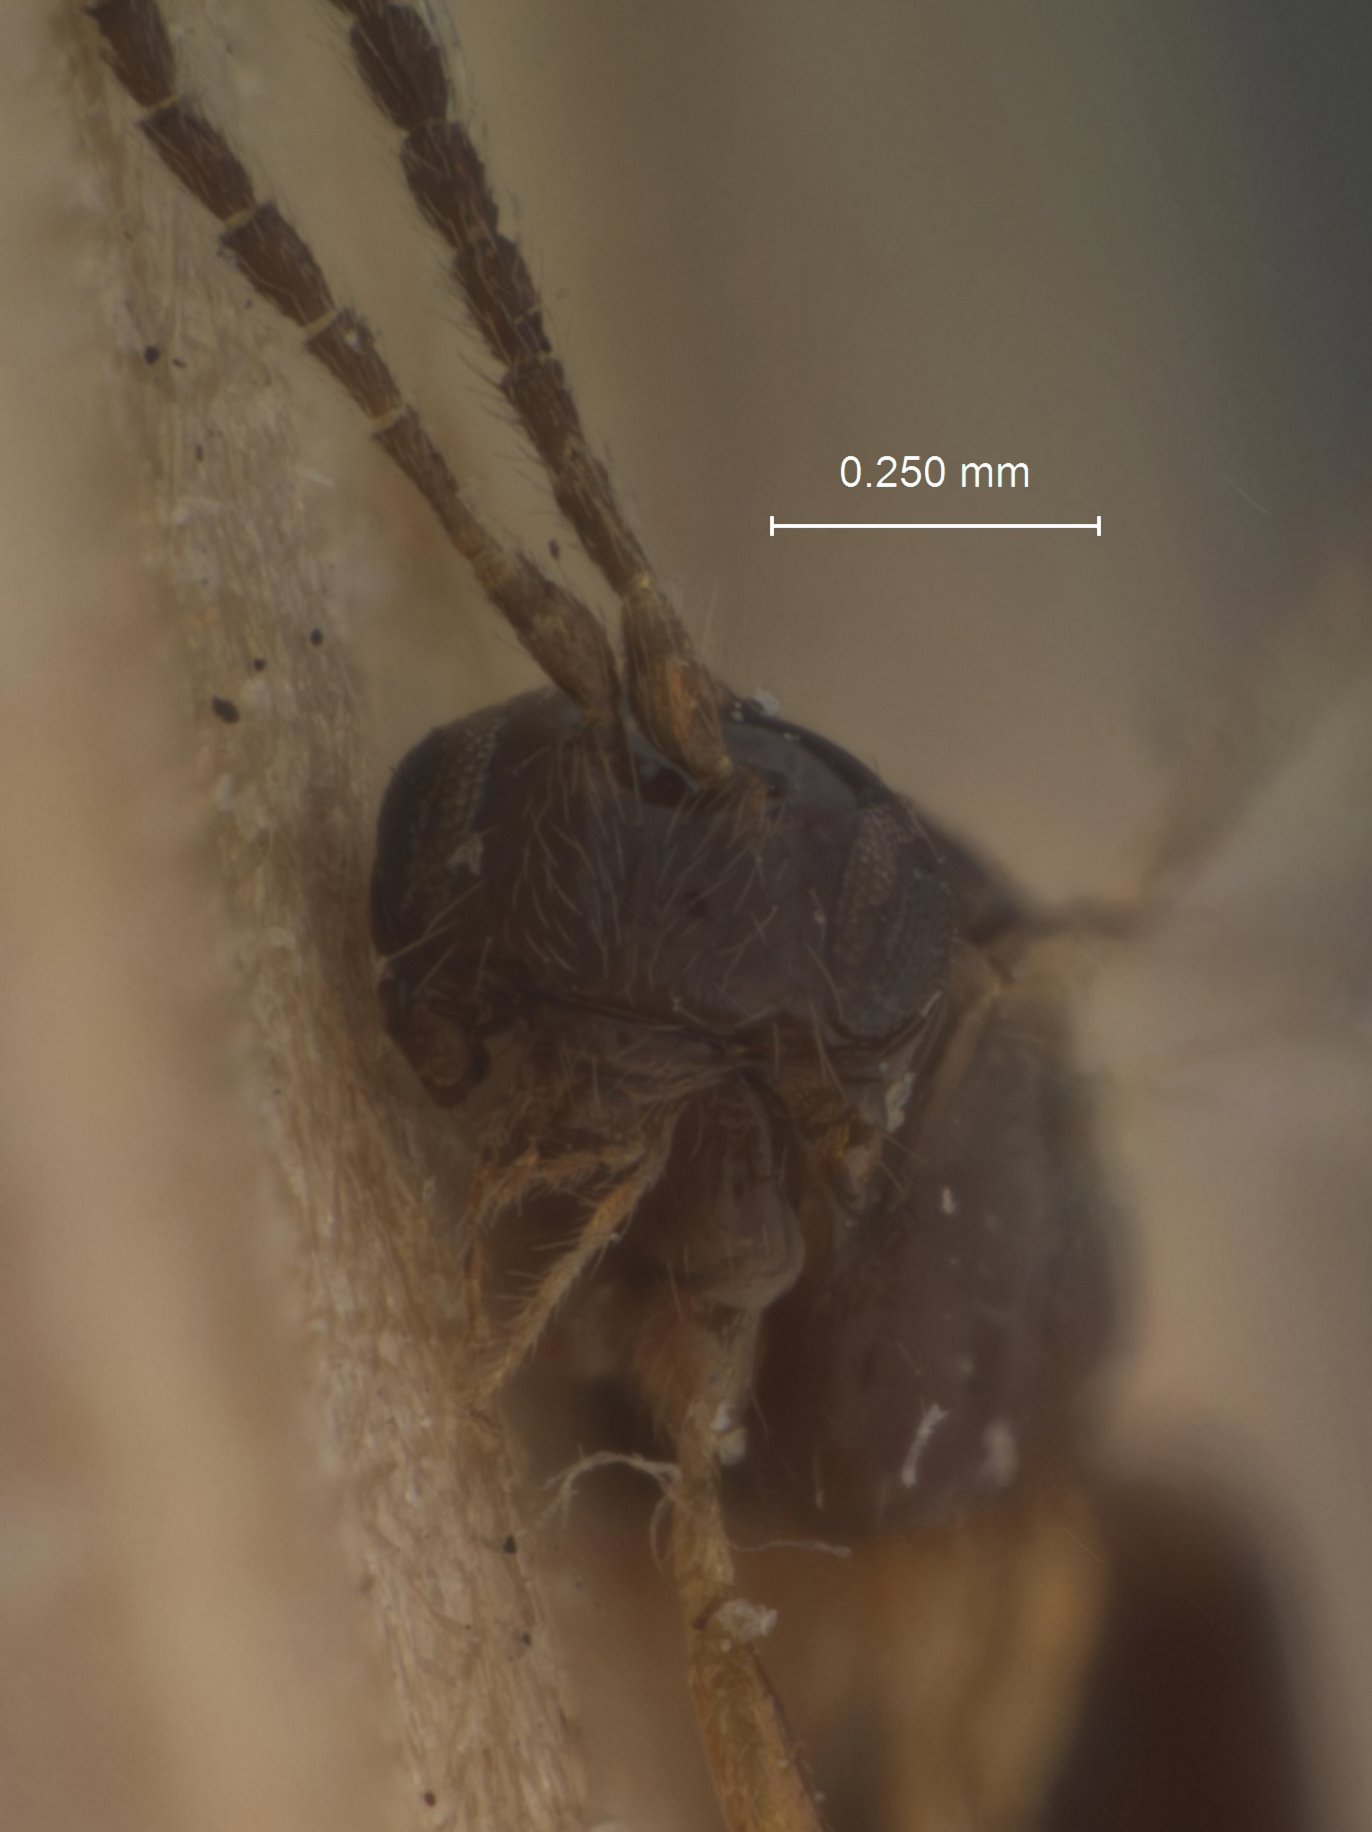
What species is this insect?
Aspilota divisa
